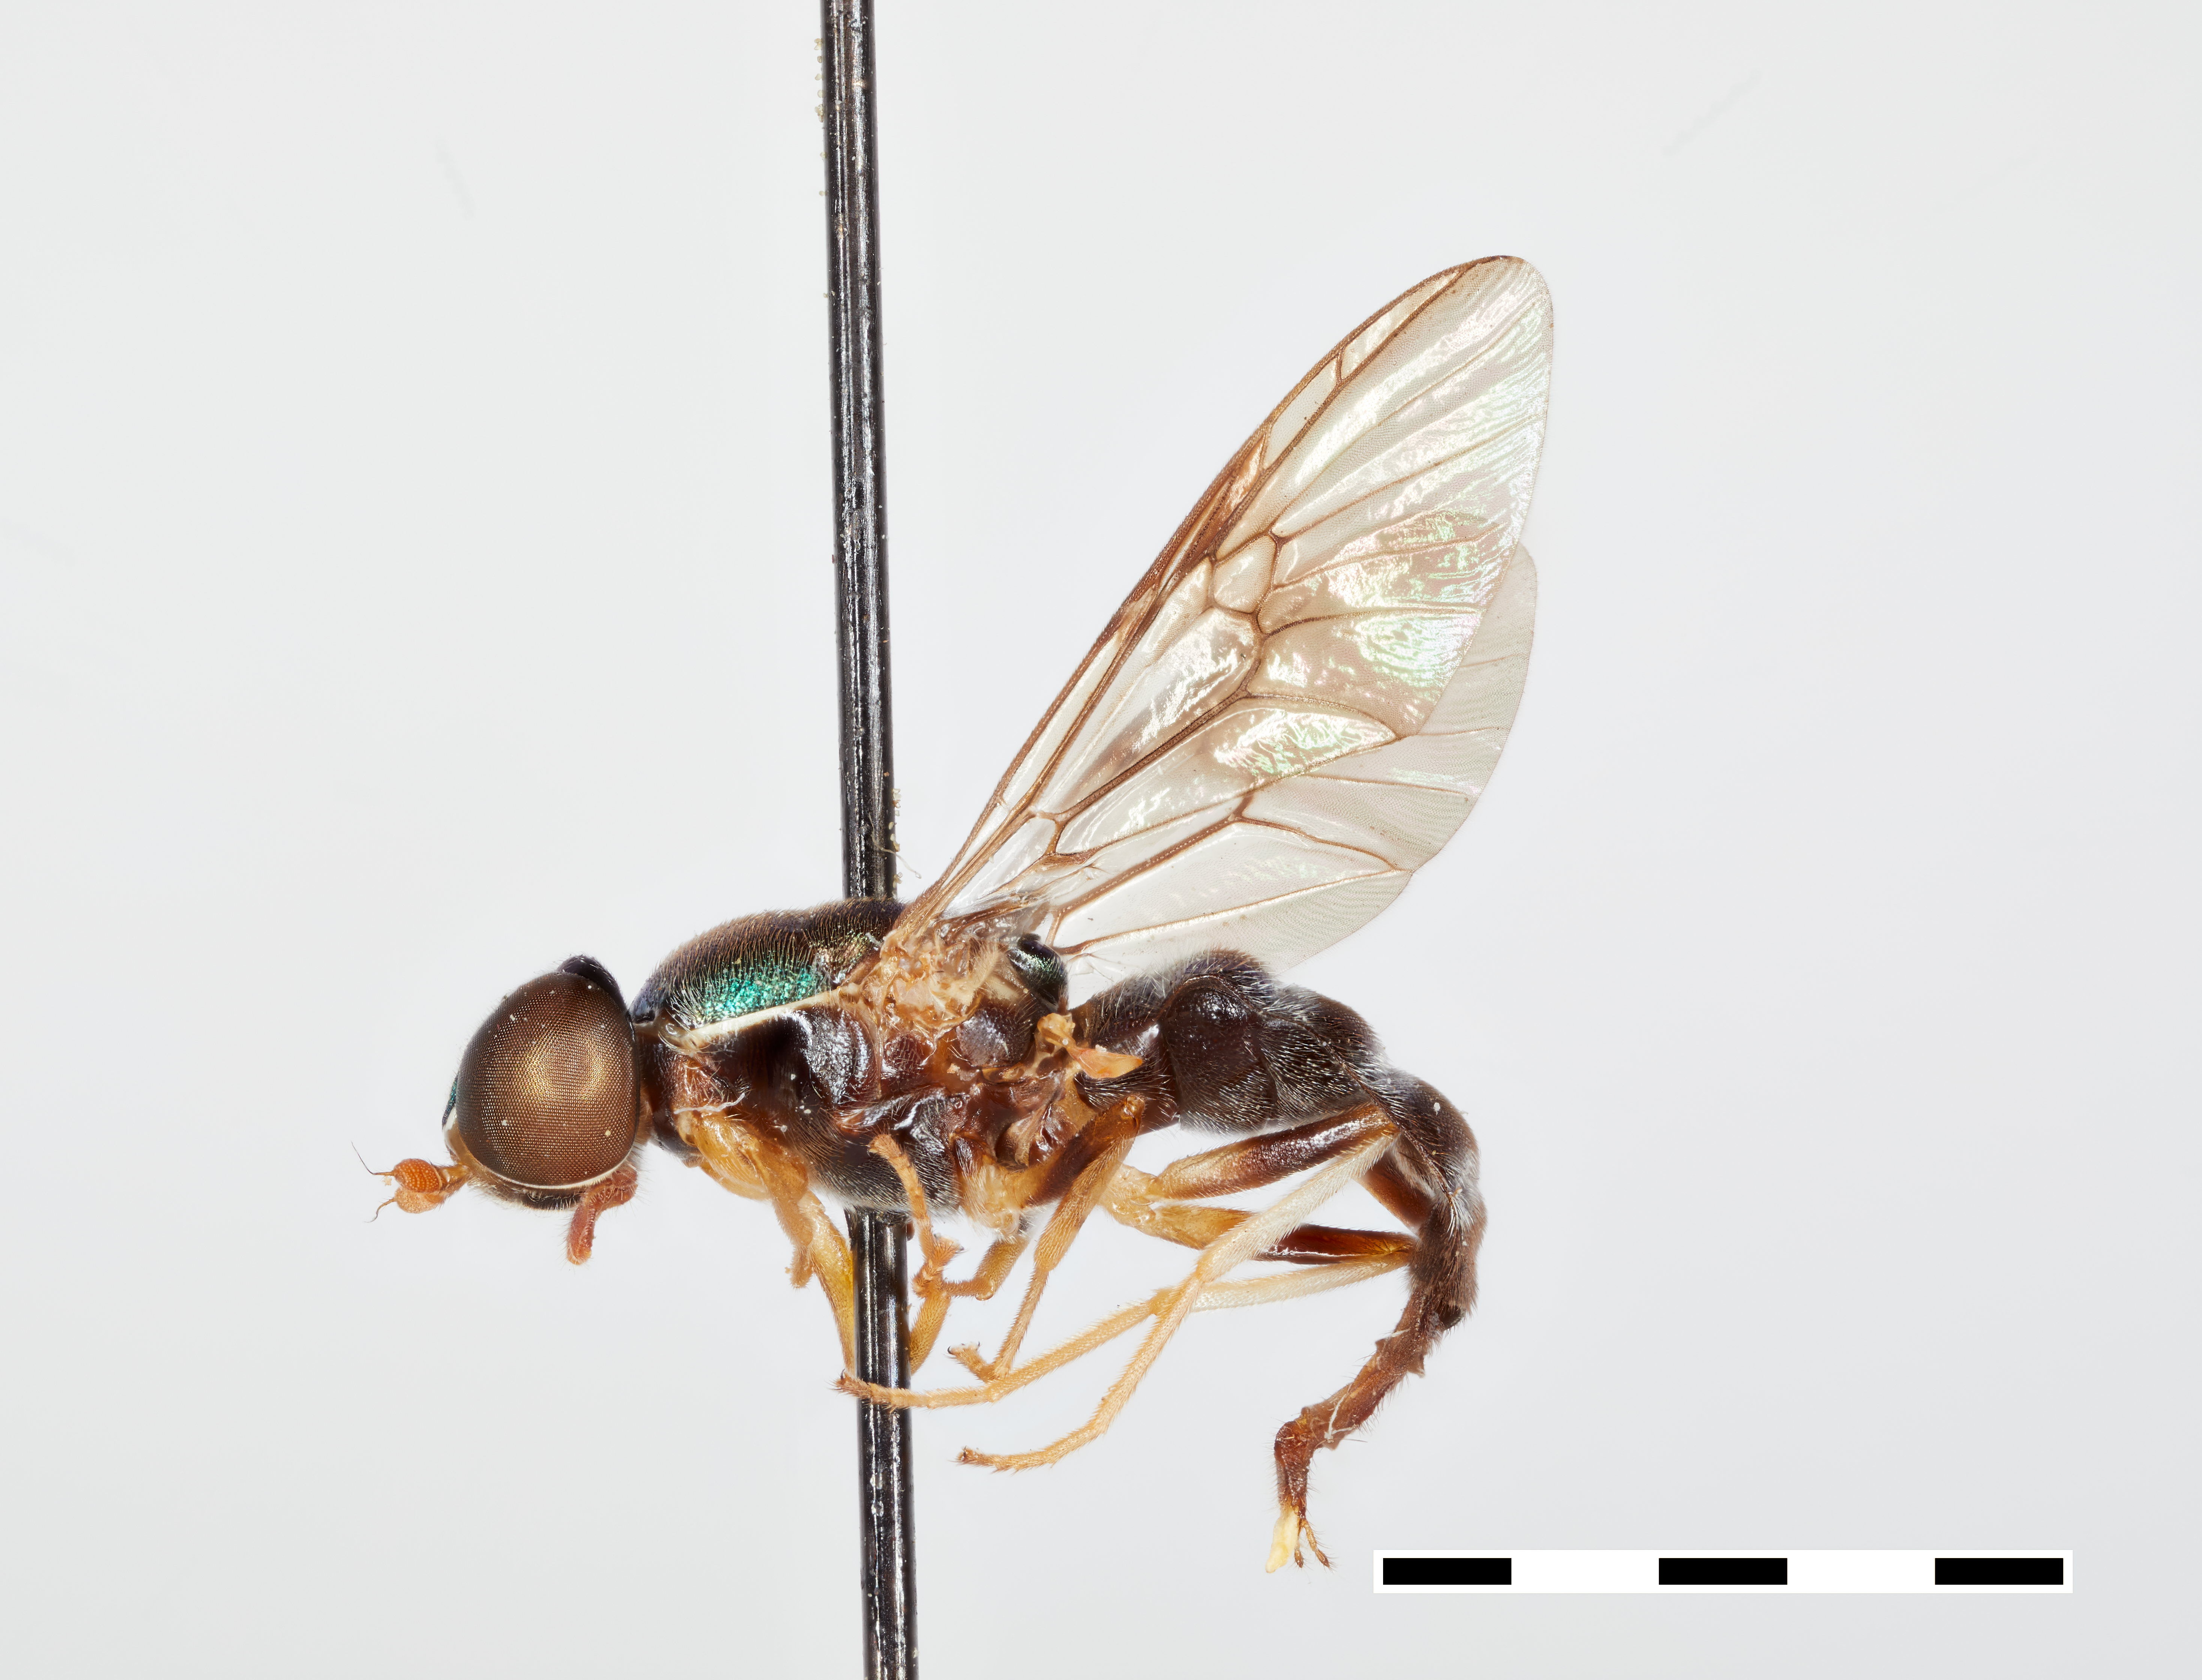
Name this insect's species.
Cephalochrysa rugulosa
